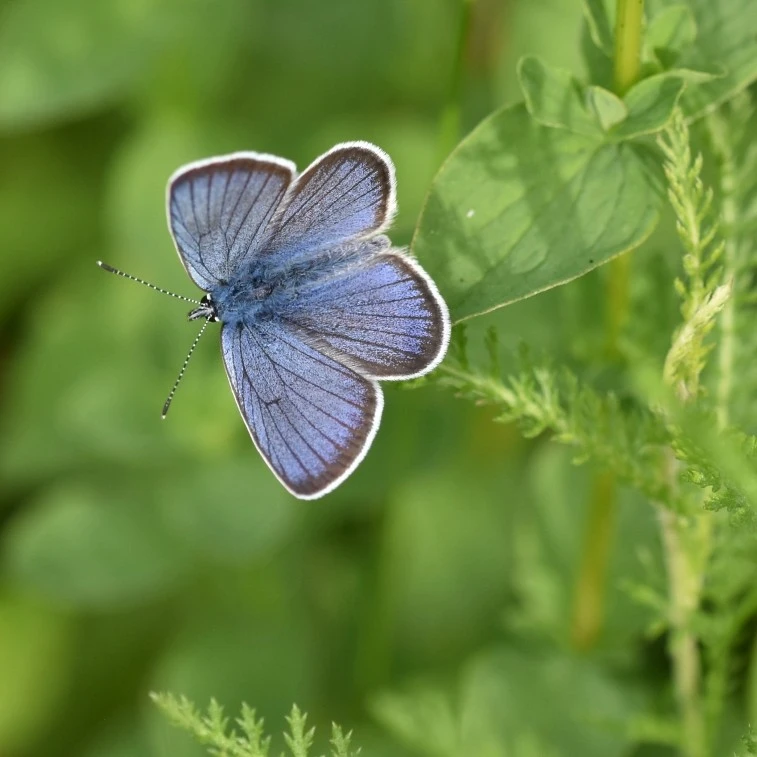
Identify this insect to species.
Cyaniris semiargus
